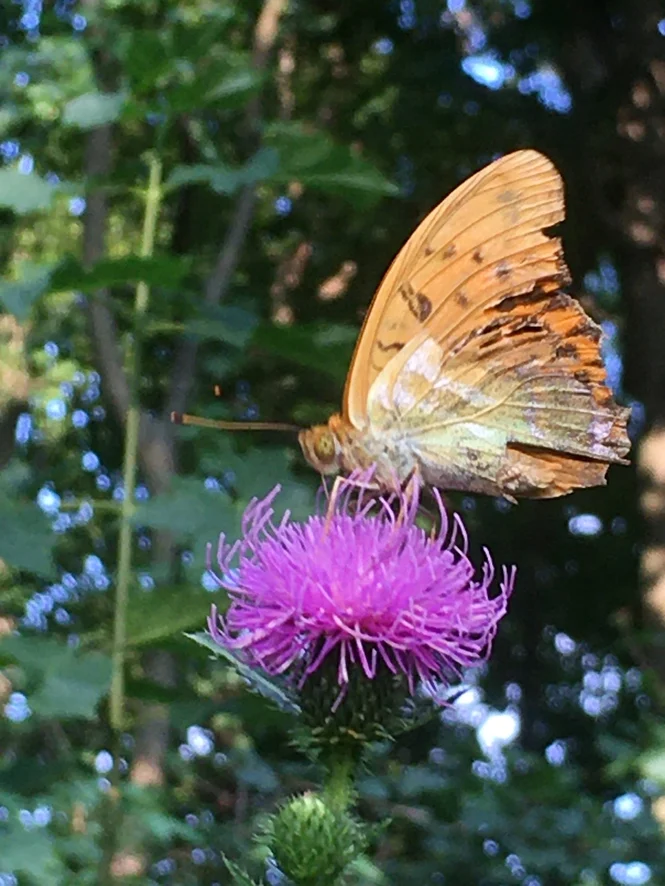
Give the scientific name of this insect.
Argynnis paphia
